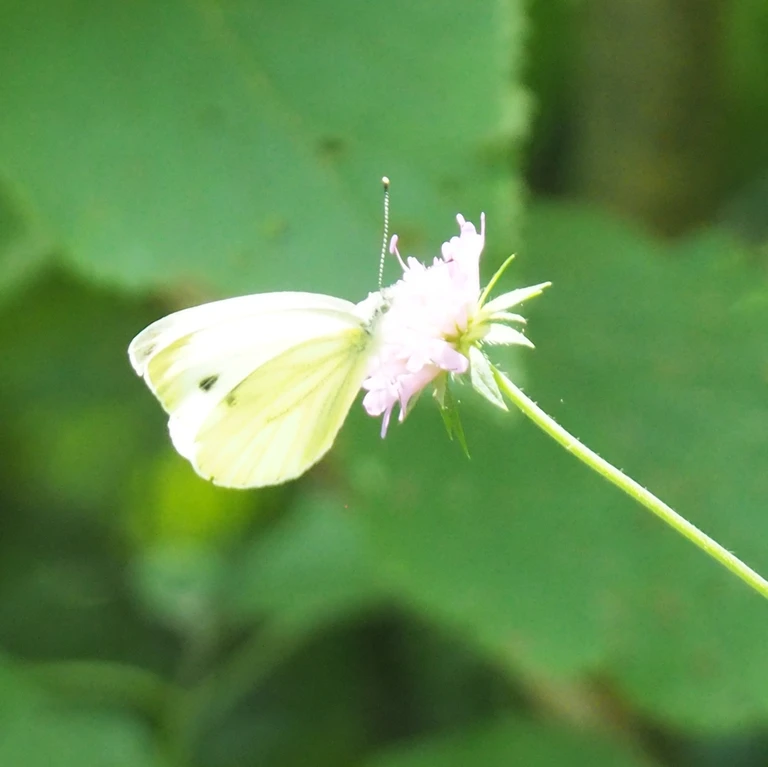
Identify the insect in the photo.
Pieris napi
